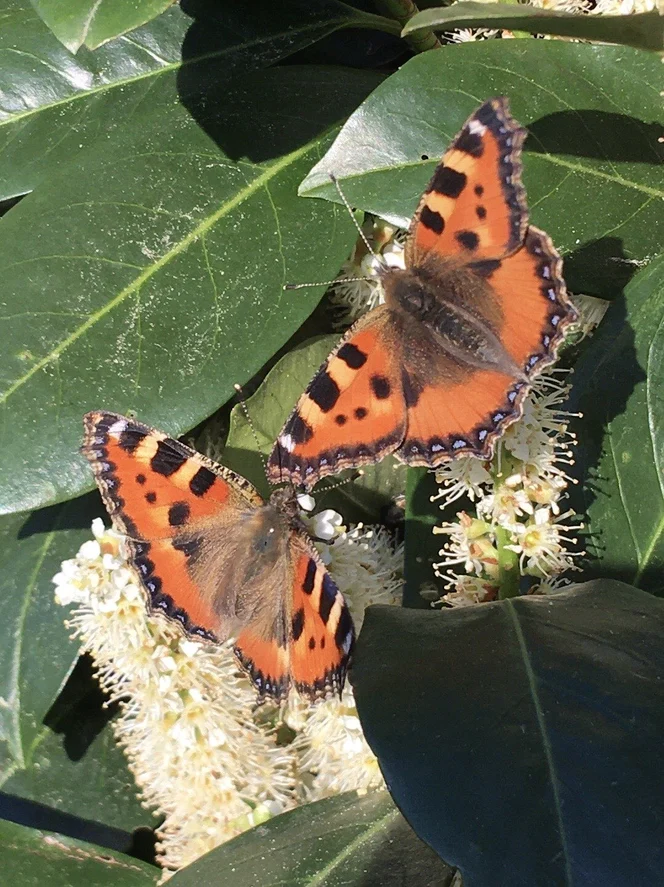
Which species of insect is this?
Aglais urticae
